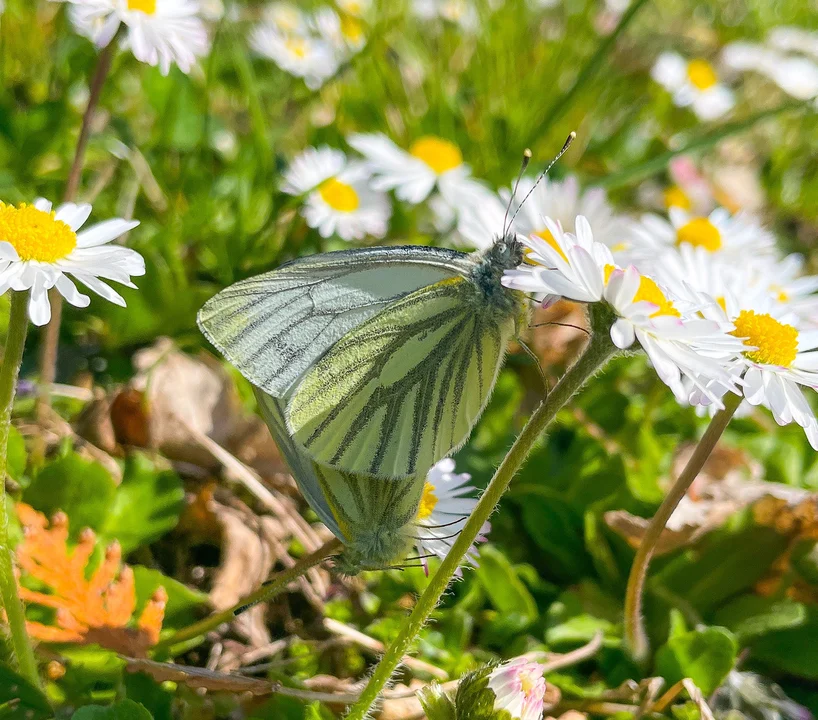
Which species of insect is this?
Pieris napi
